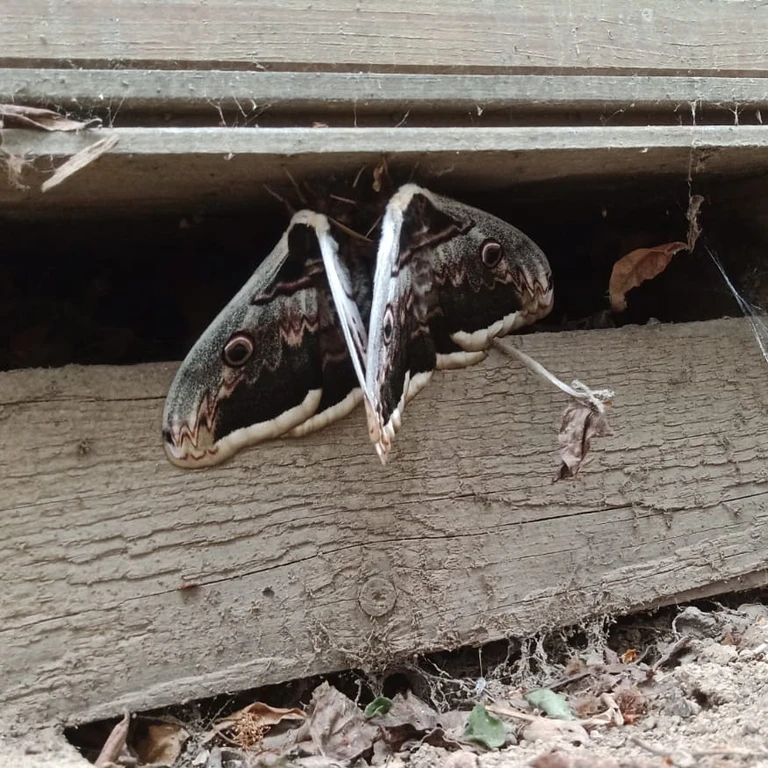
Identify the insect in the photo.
Saturnia pyri
